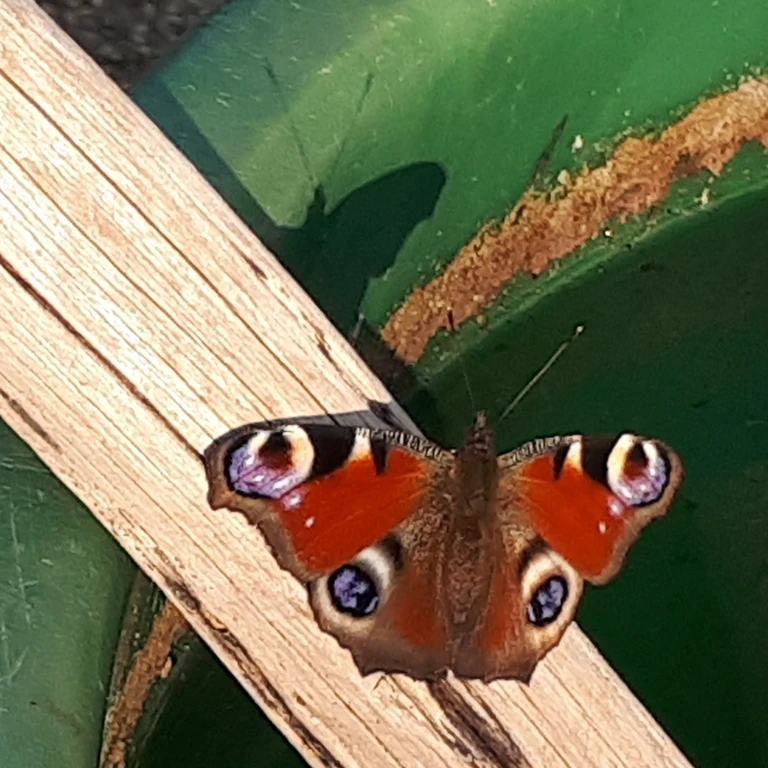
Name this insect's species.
Aglais io
